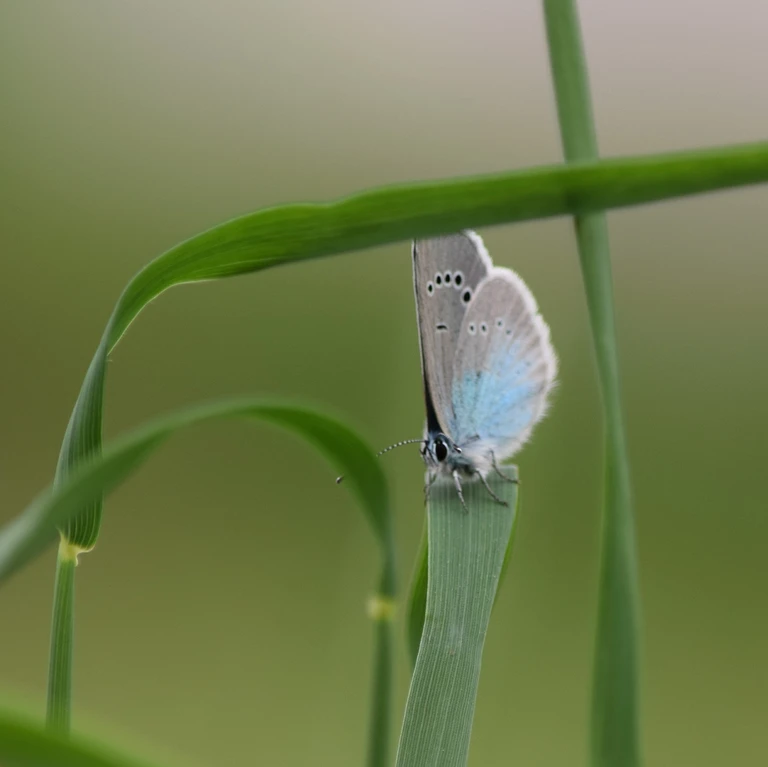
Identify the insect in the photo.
Glaucopsyche alexis
